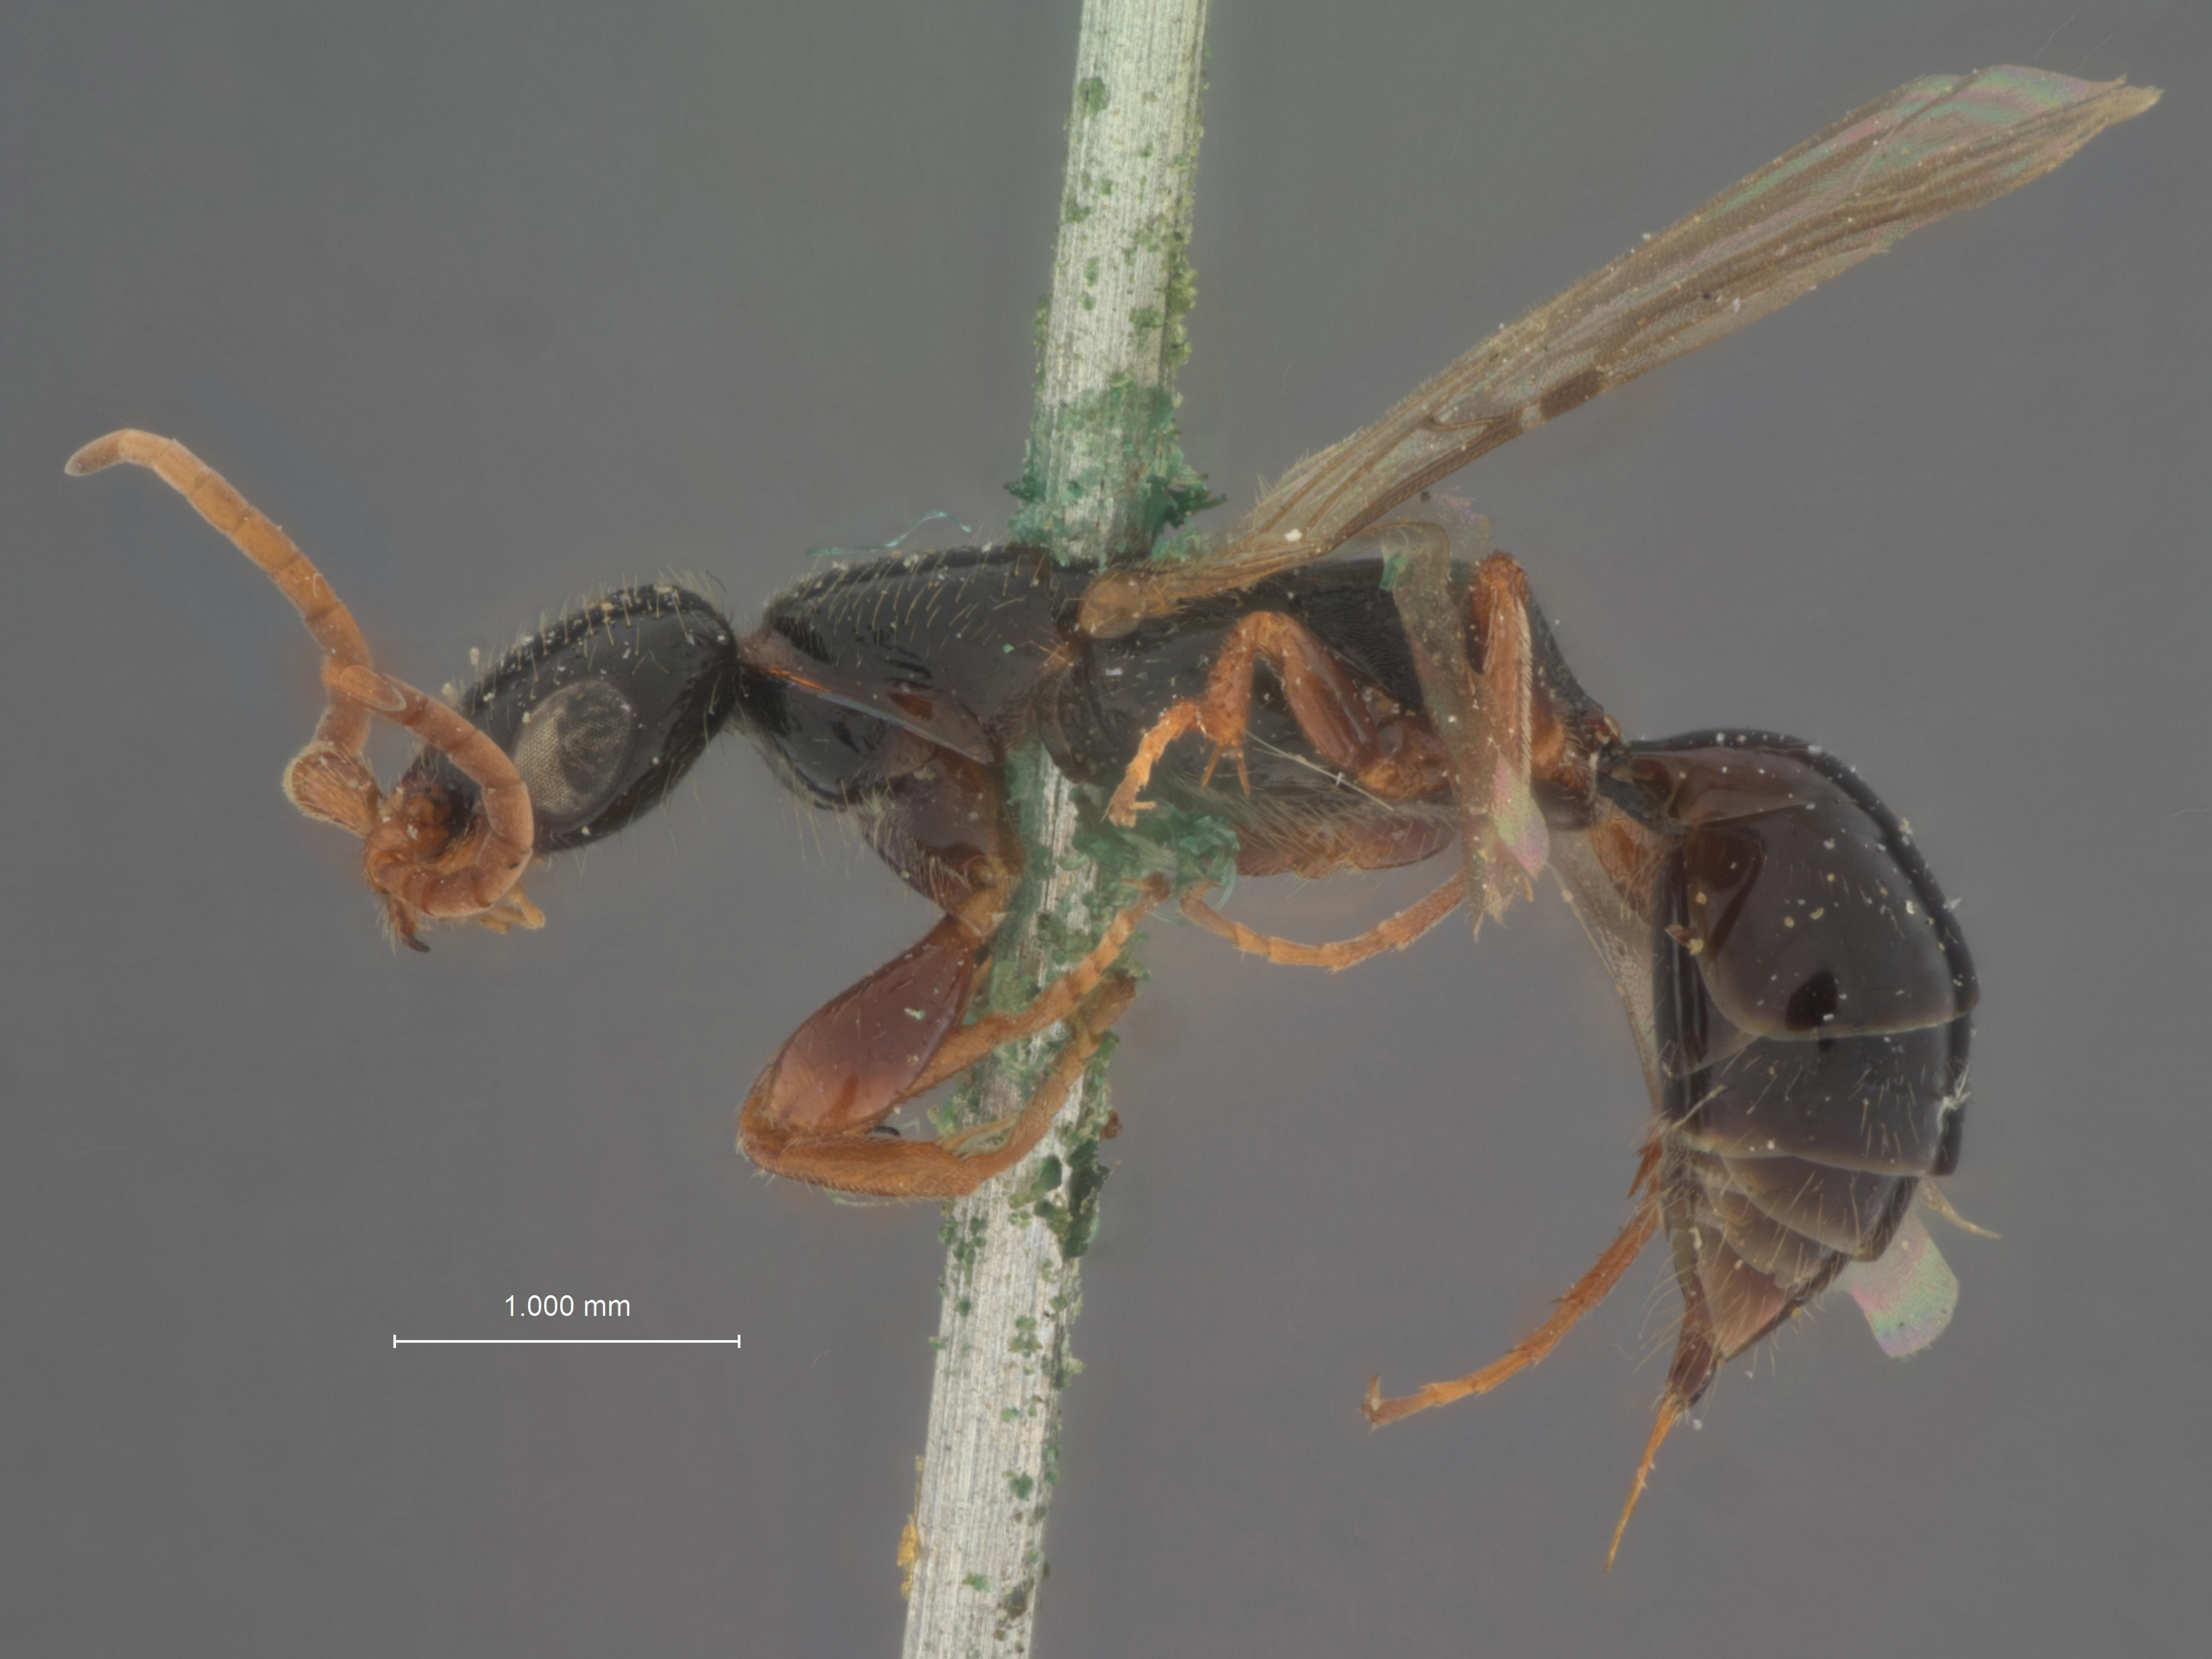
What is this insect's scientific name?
Mesitius nevadensis
